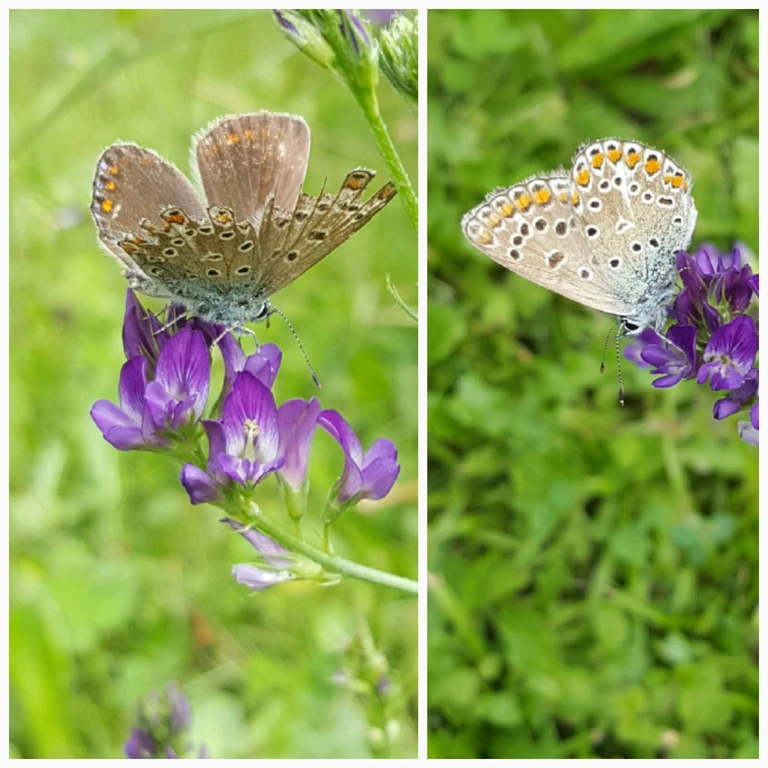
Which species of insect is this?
Polyommatus icarus
